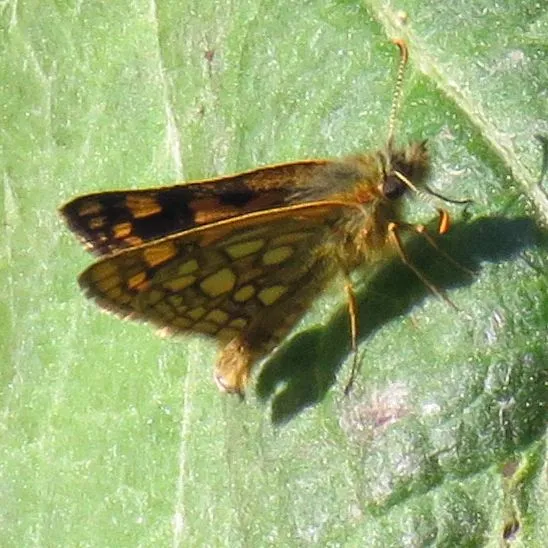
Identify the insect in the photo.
Carterocephalus palaemon
